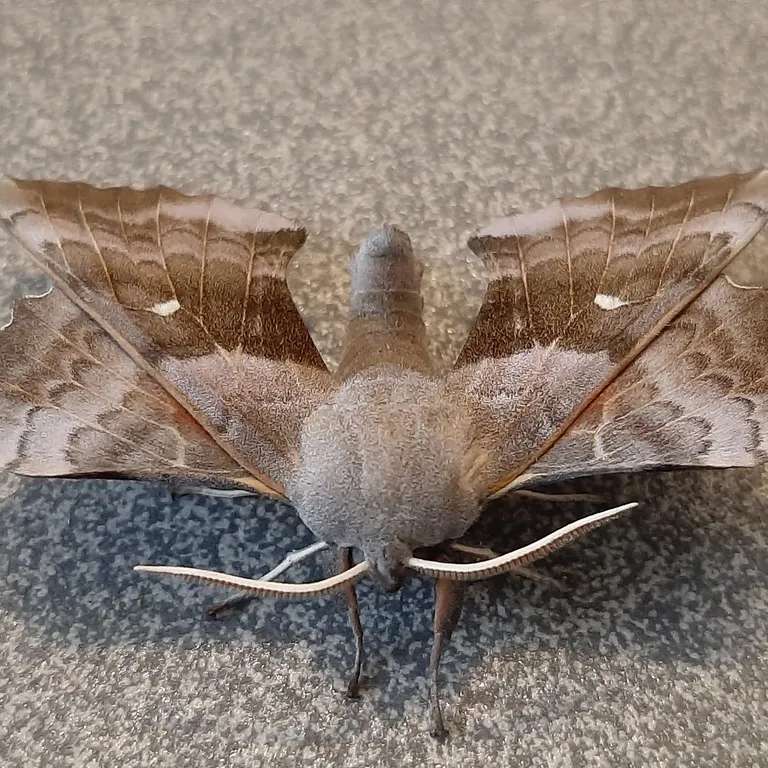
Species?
Laothoe populi
